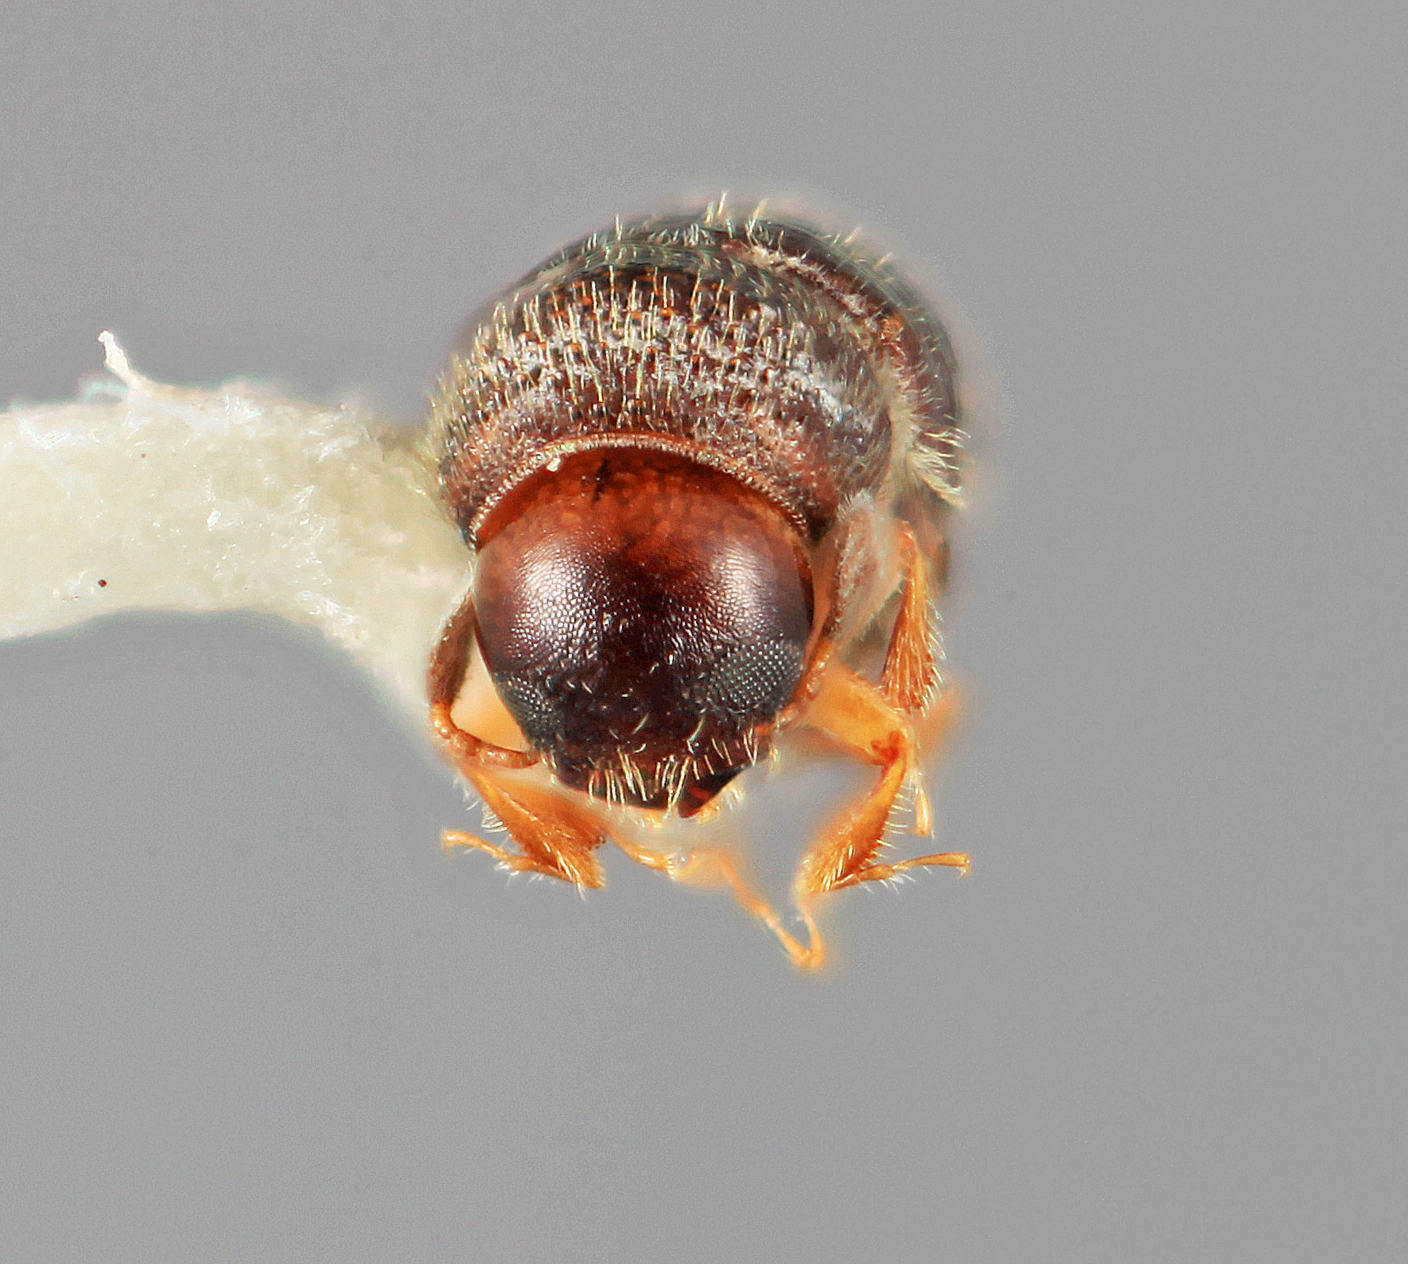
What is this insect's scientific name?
Stegomerus mirandus
